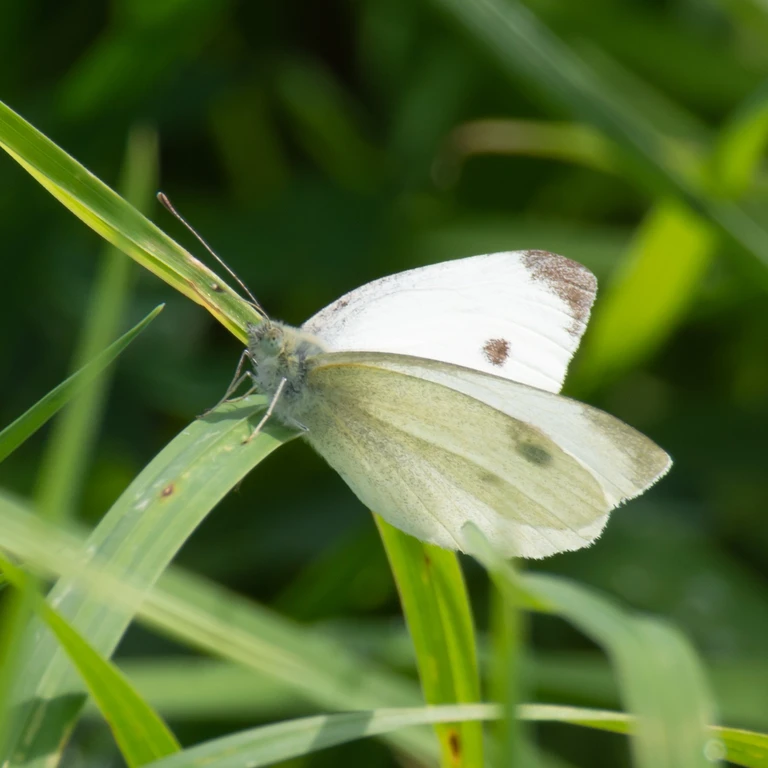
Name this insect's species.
Pieris rapae
